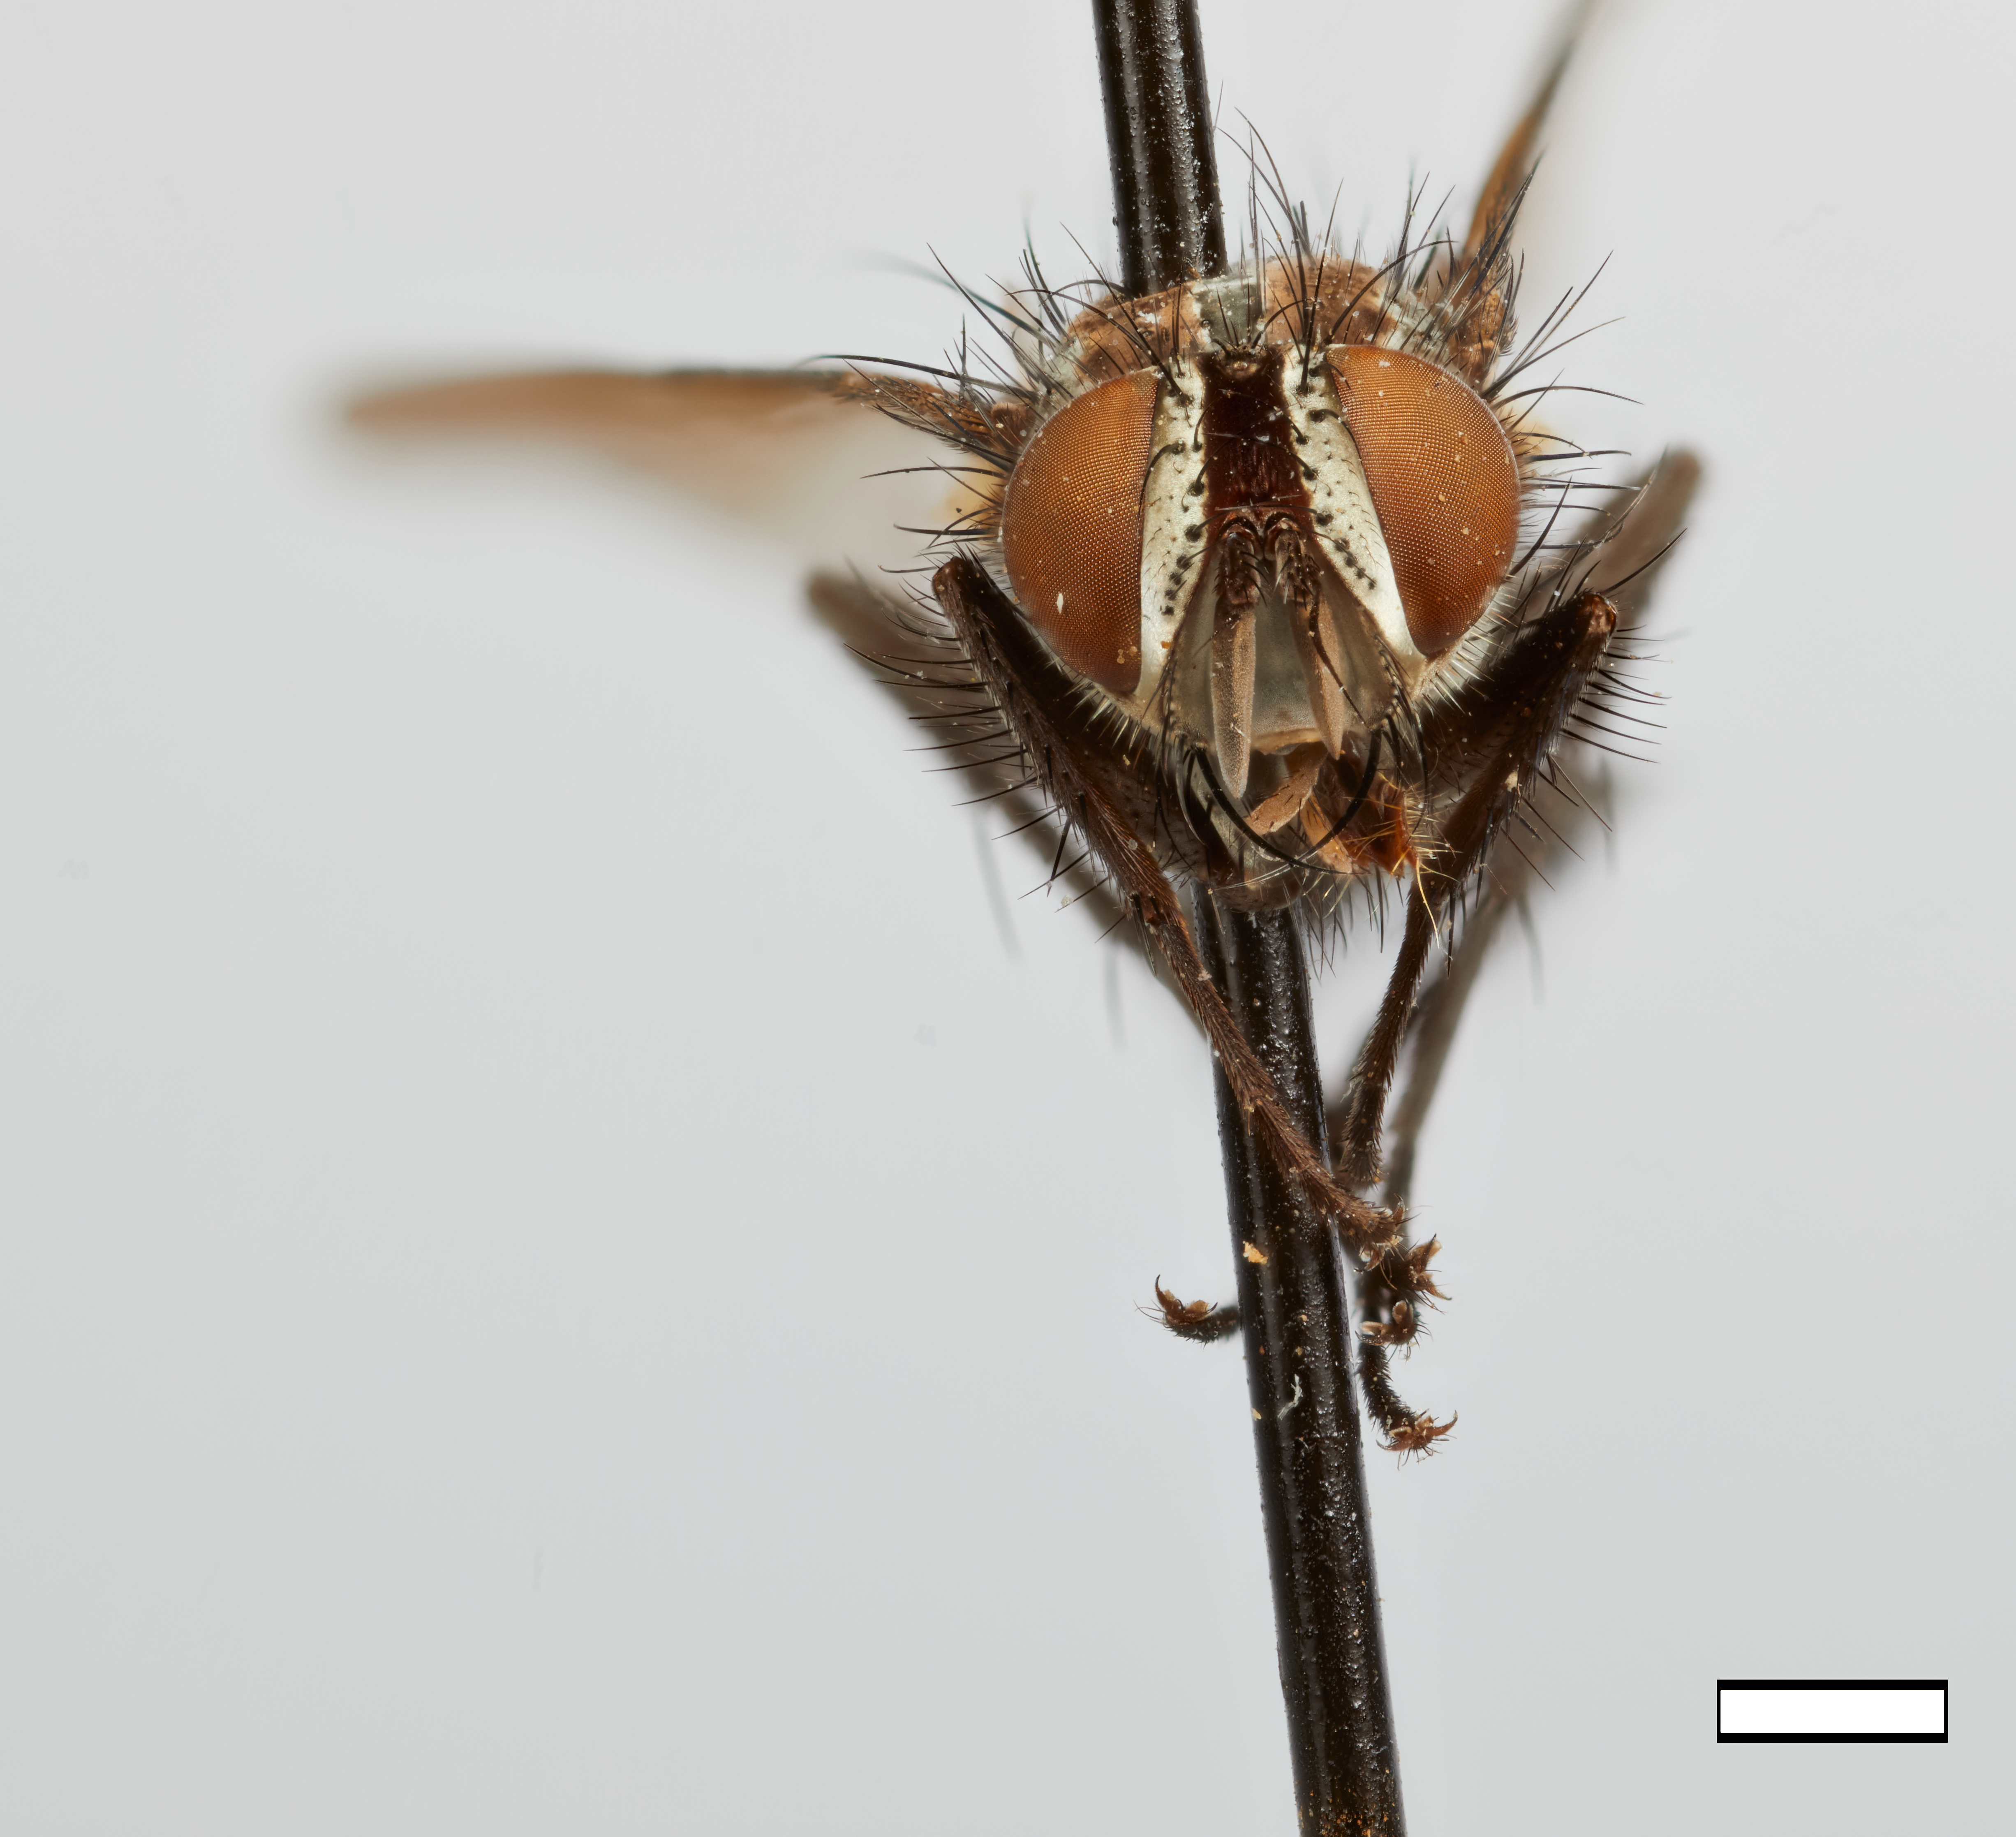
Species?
Prophynopsis peruviana
